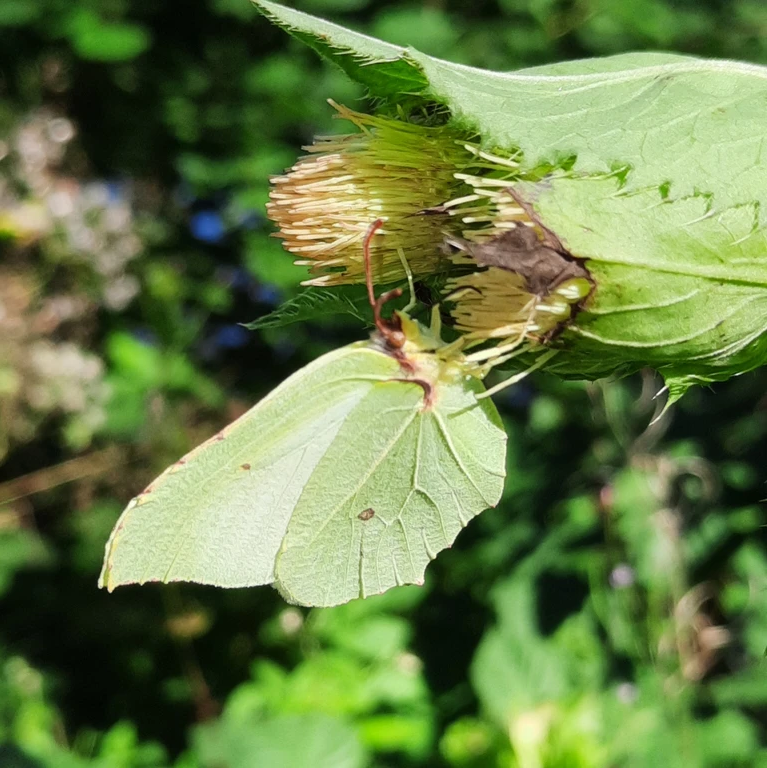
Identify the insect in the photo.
Gonepteryx rhamni
